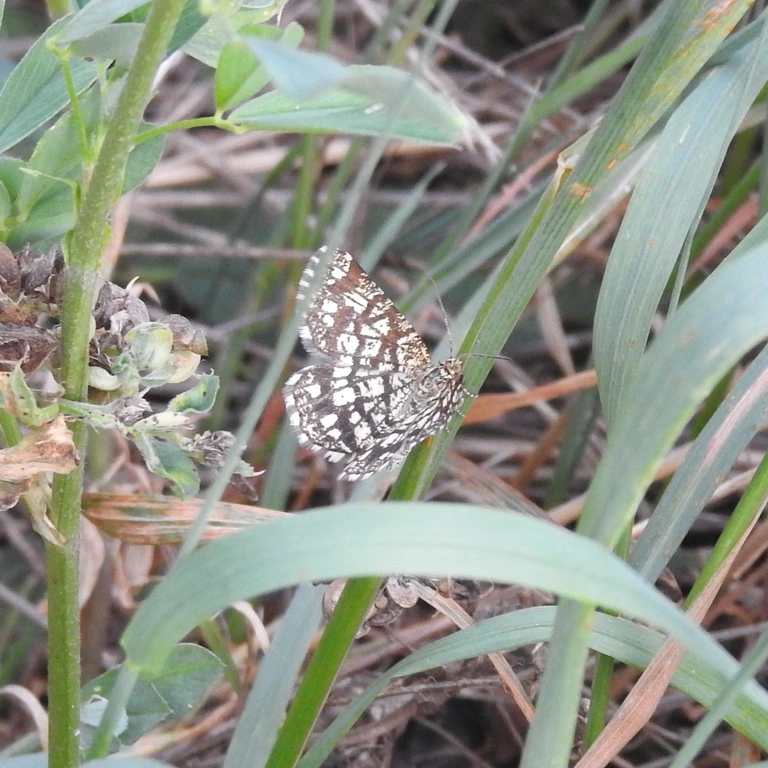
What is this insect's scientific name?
Chiasmia clathrata
